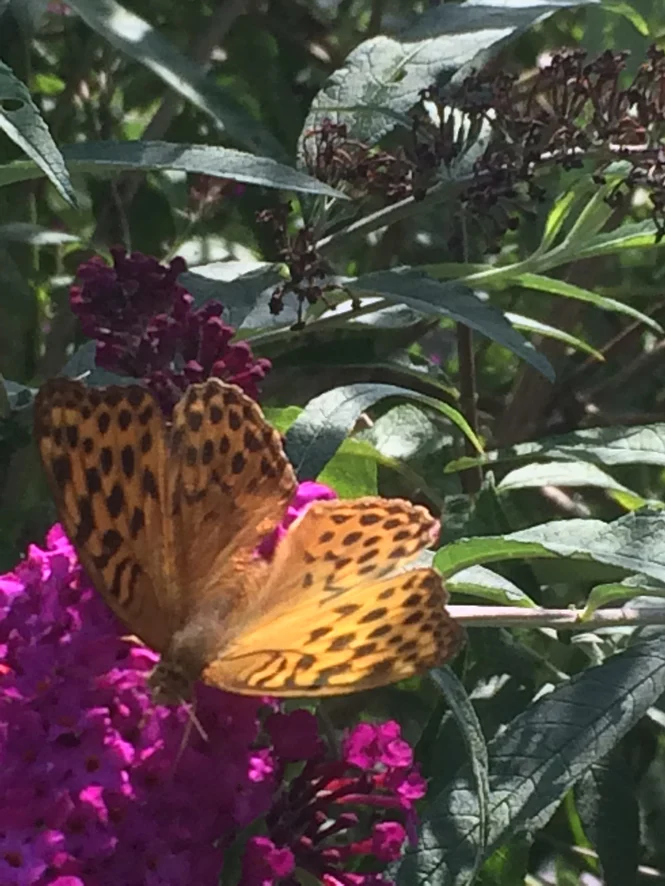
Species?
Argynnis paphia
